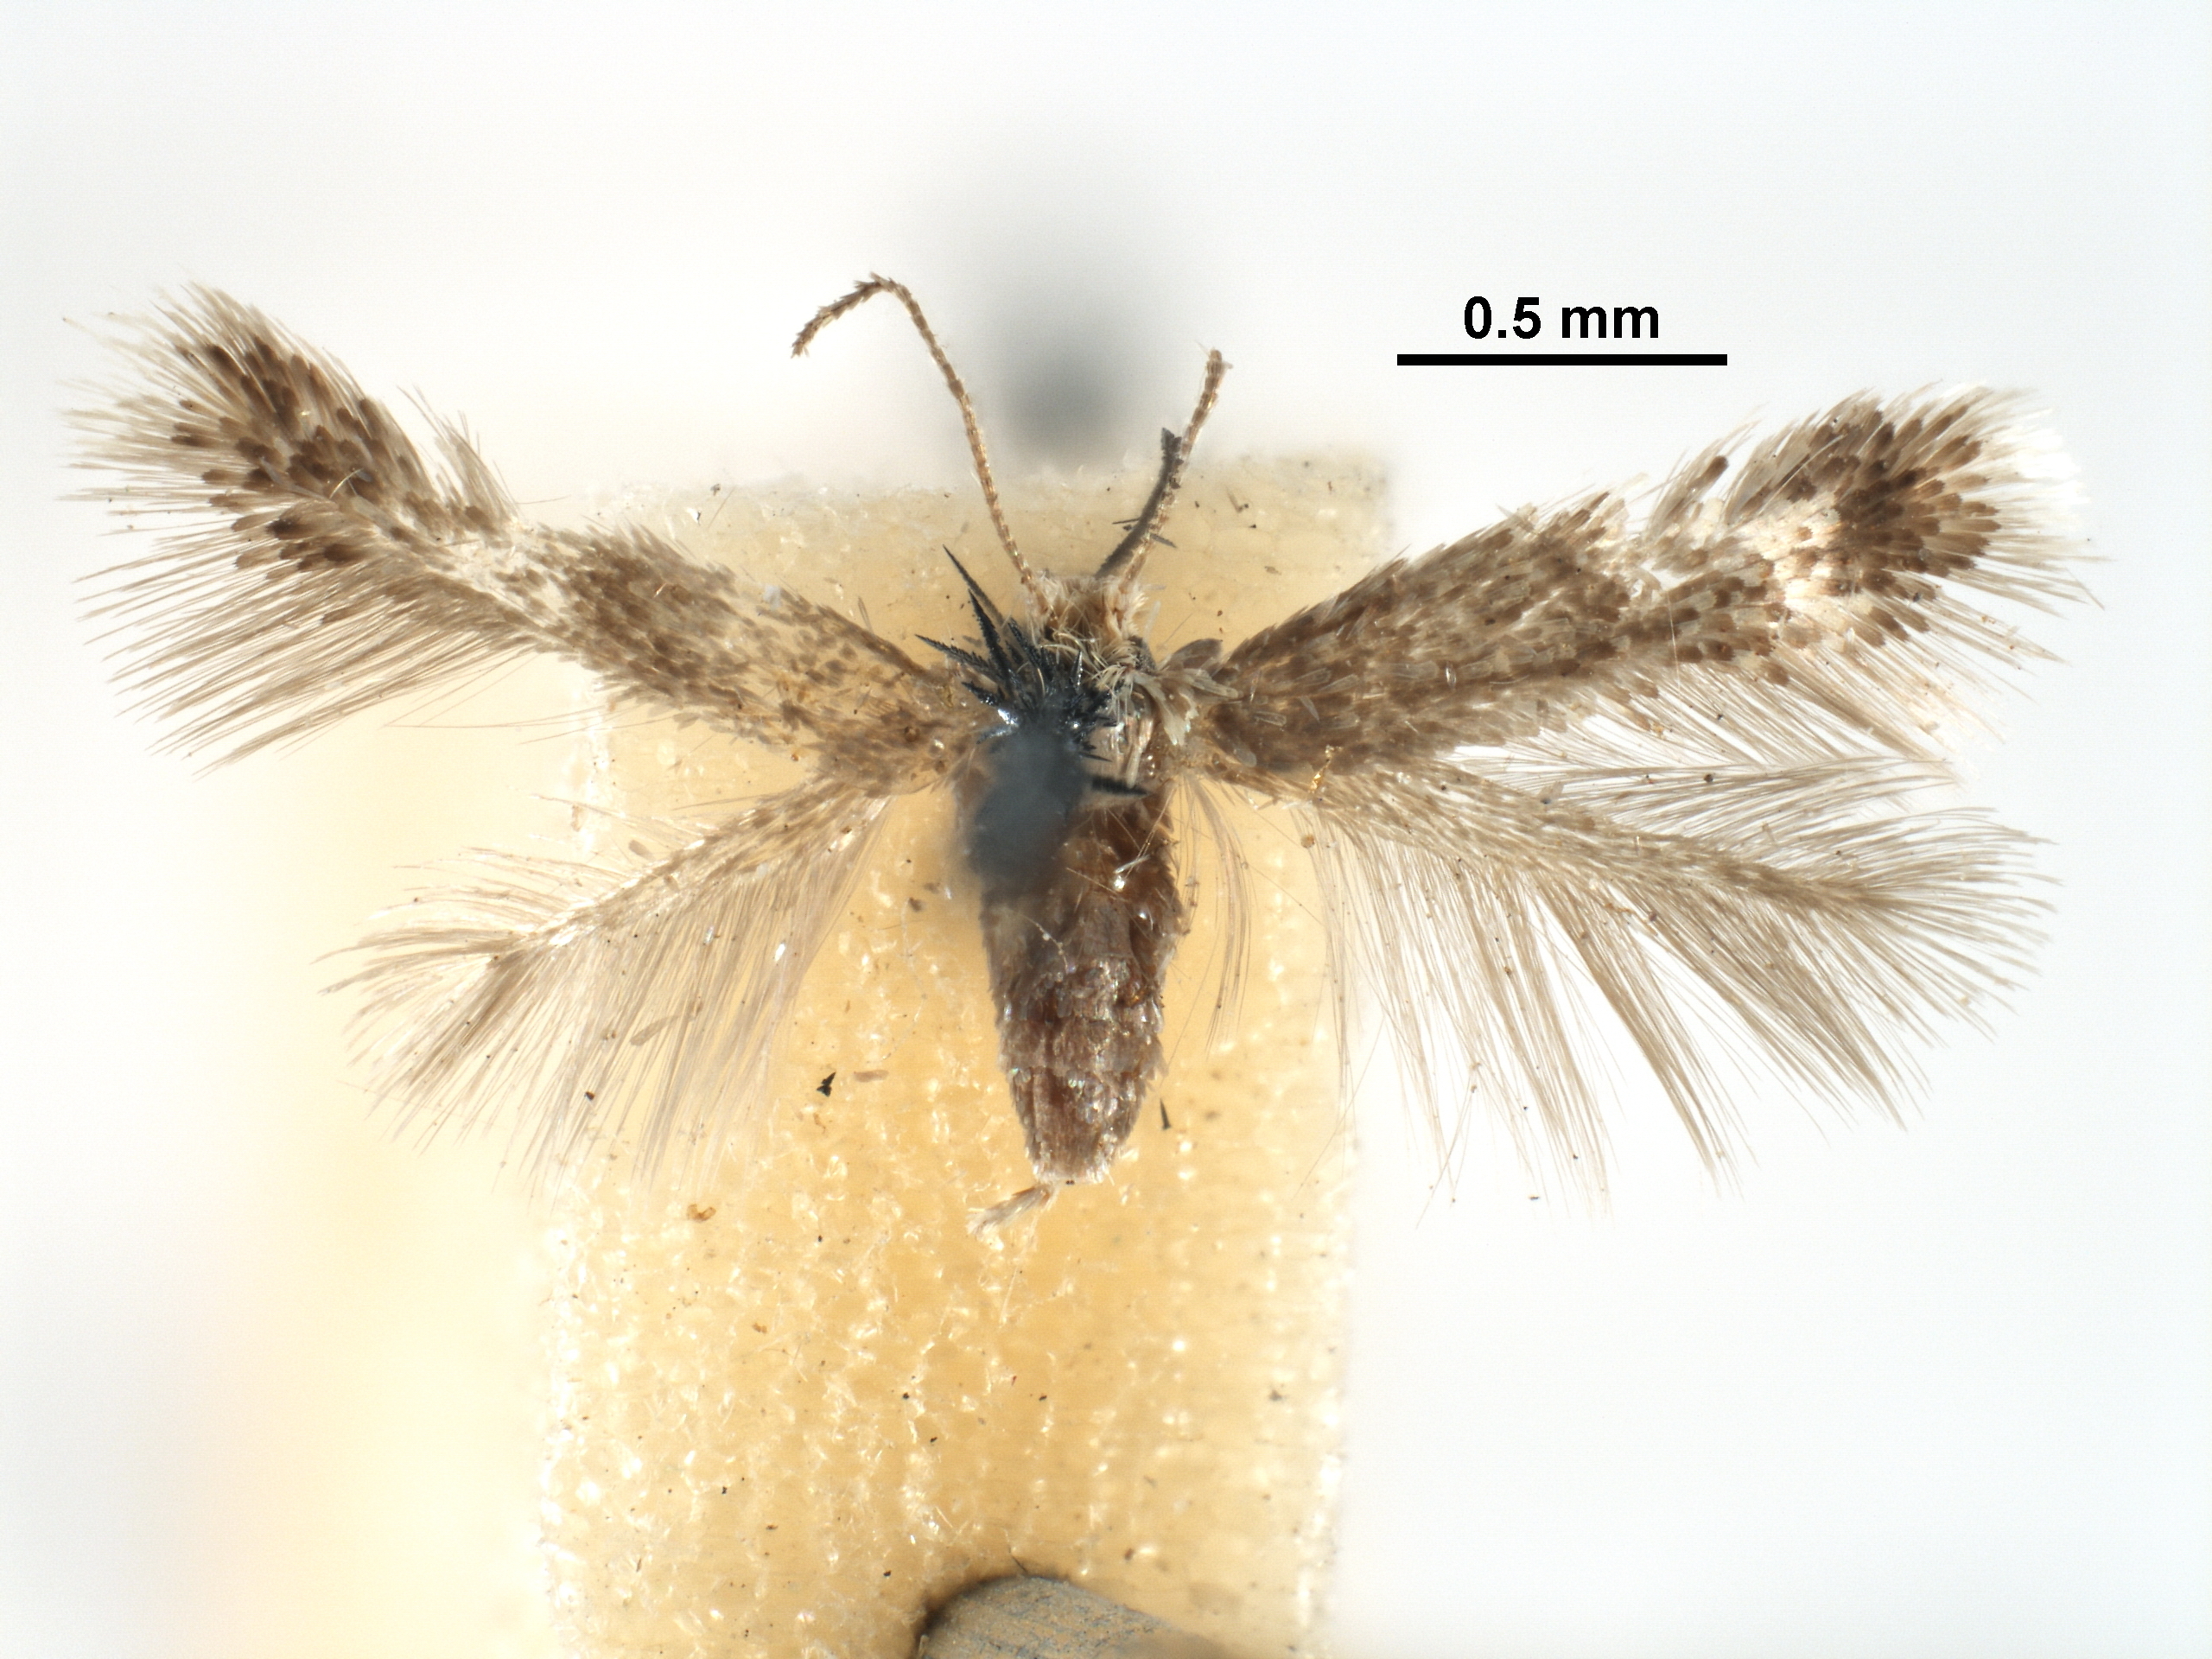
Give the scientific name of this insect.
Muhabbetana euphorbiella
